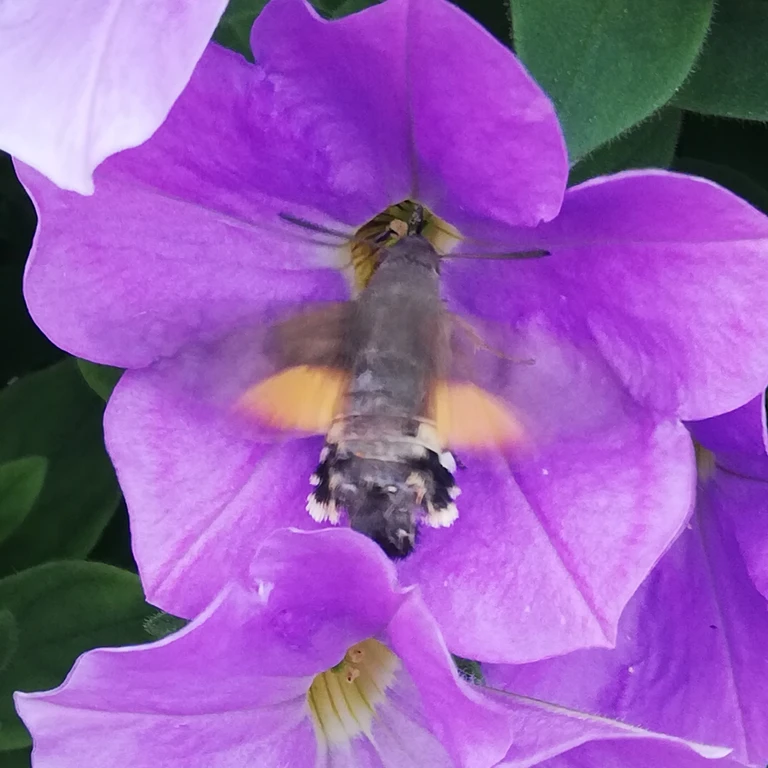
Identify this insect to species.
Macroglossum stellatarum
